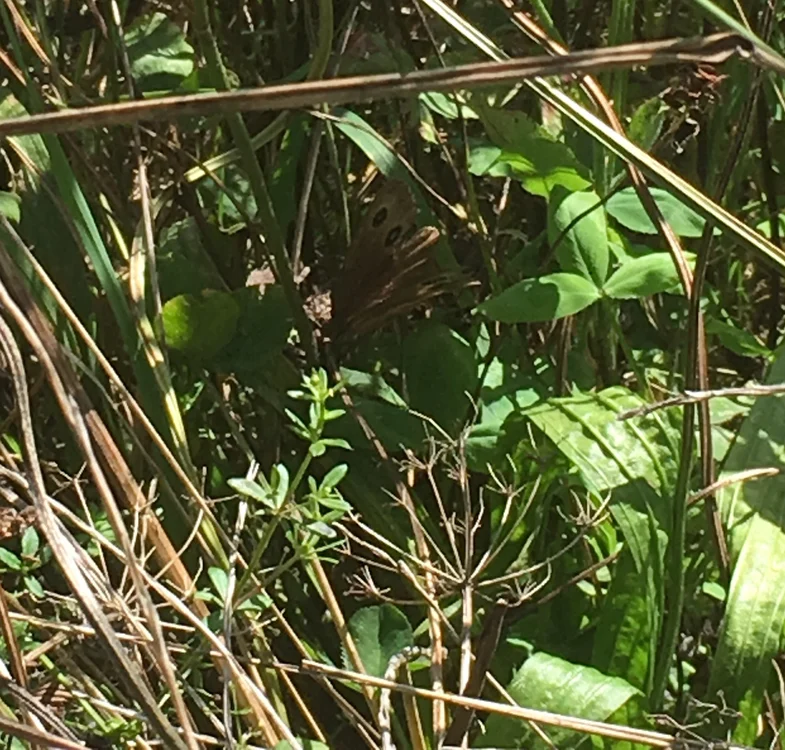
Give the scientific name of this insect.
Minois dryas
